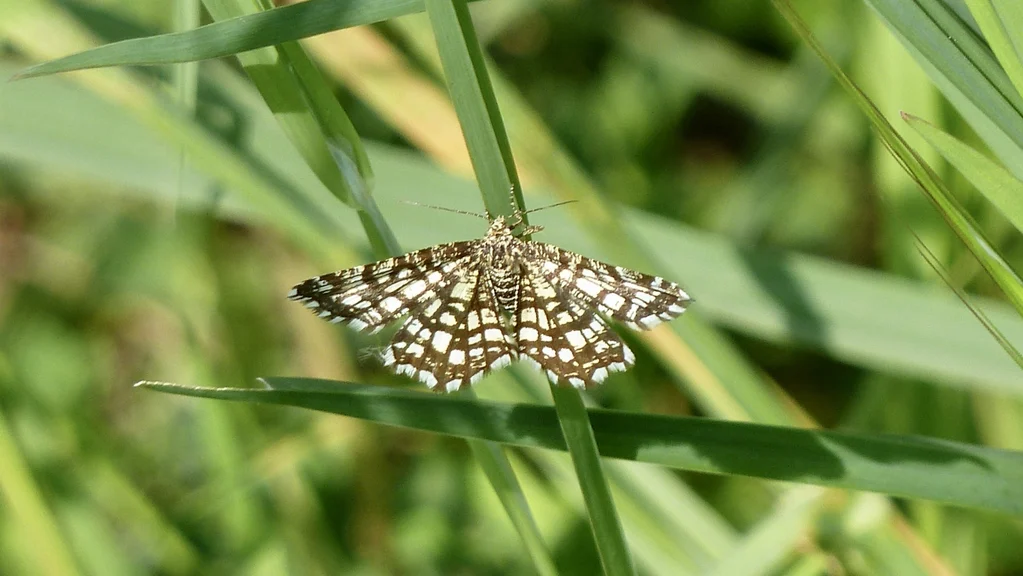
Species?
Chiasmia clathrata
